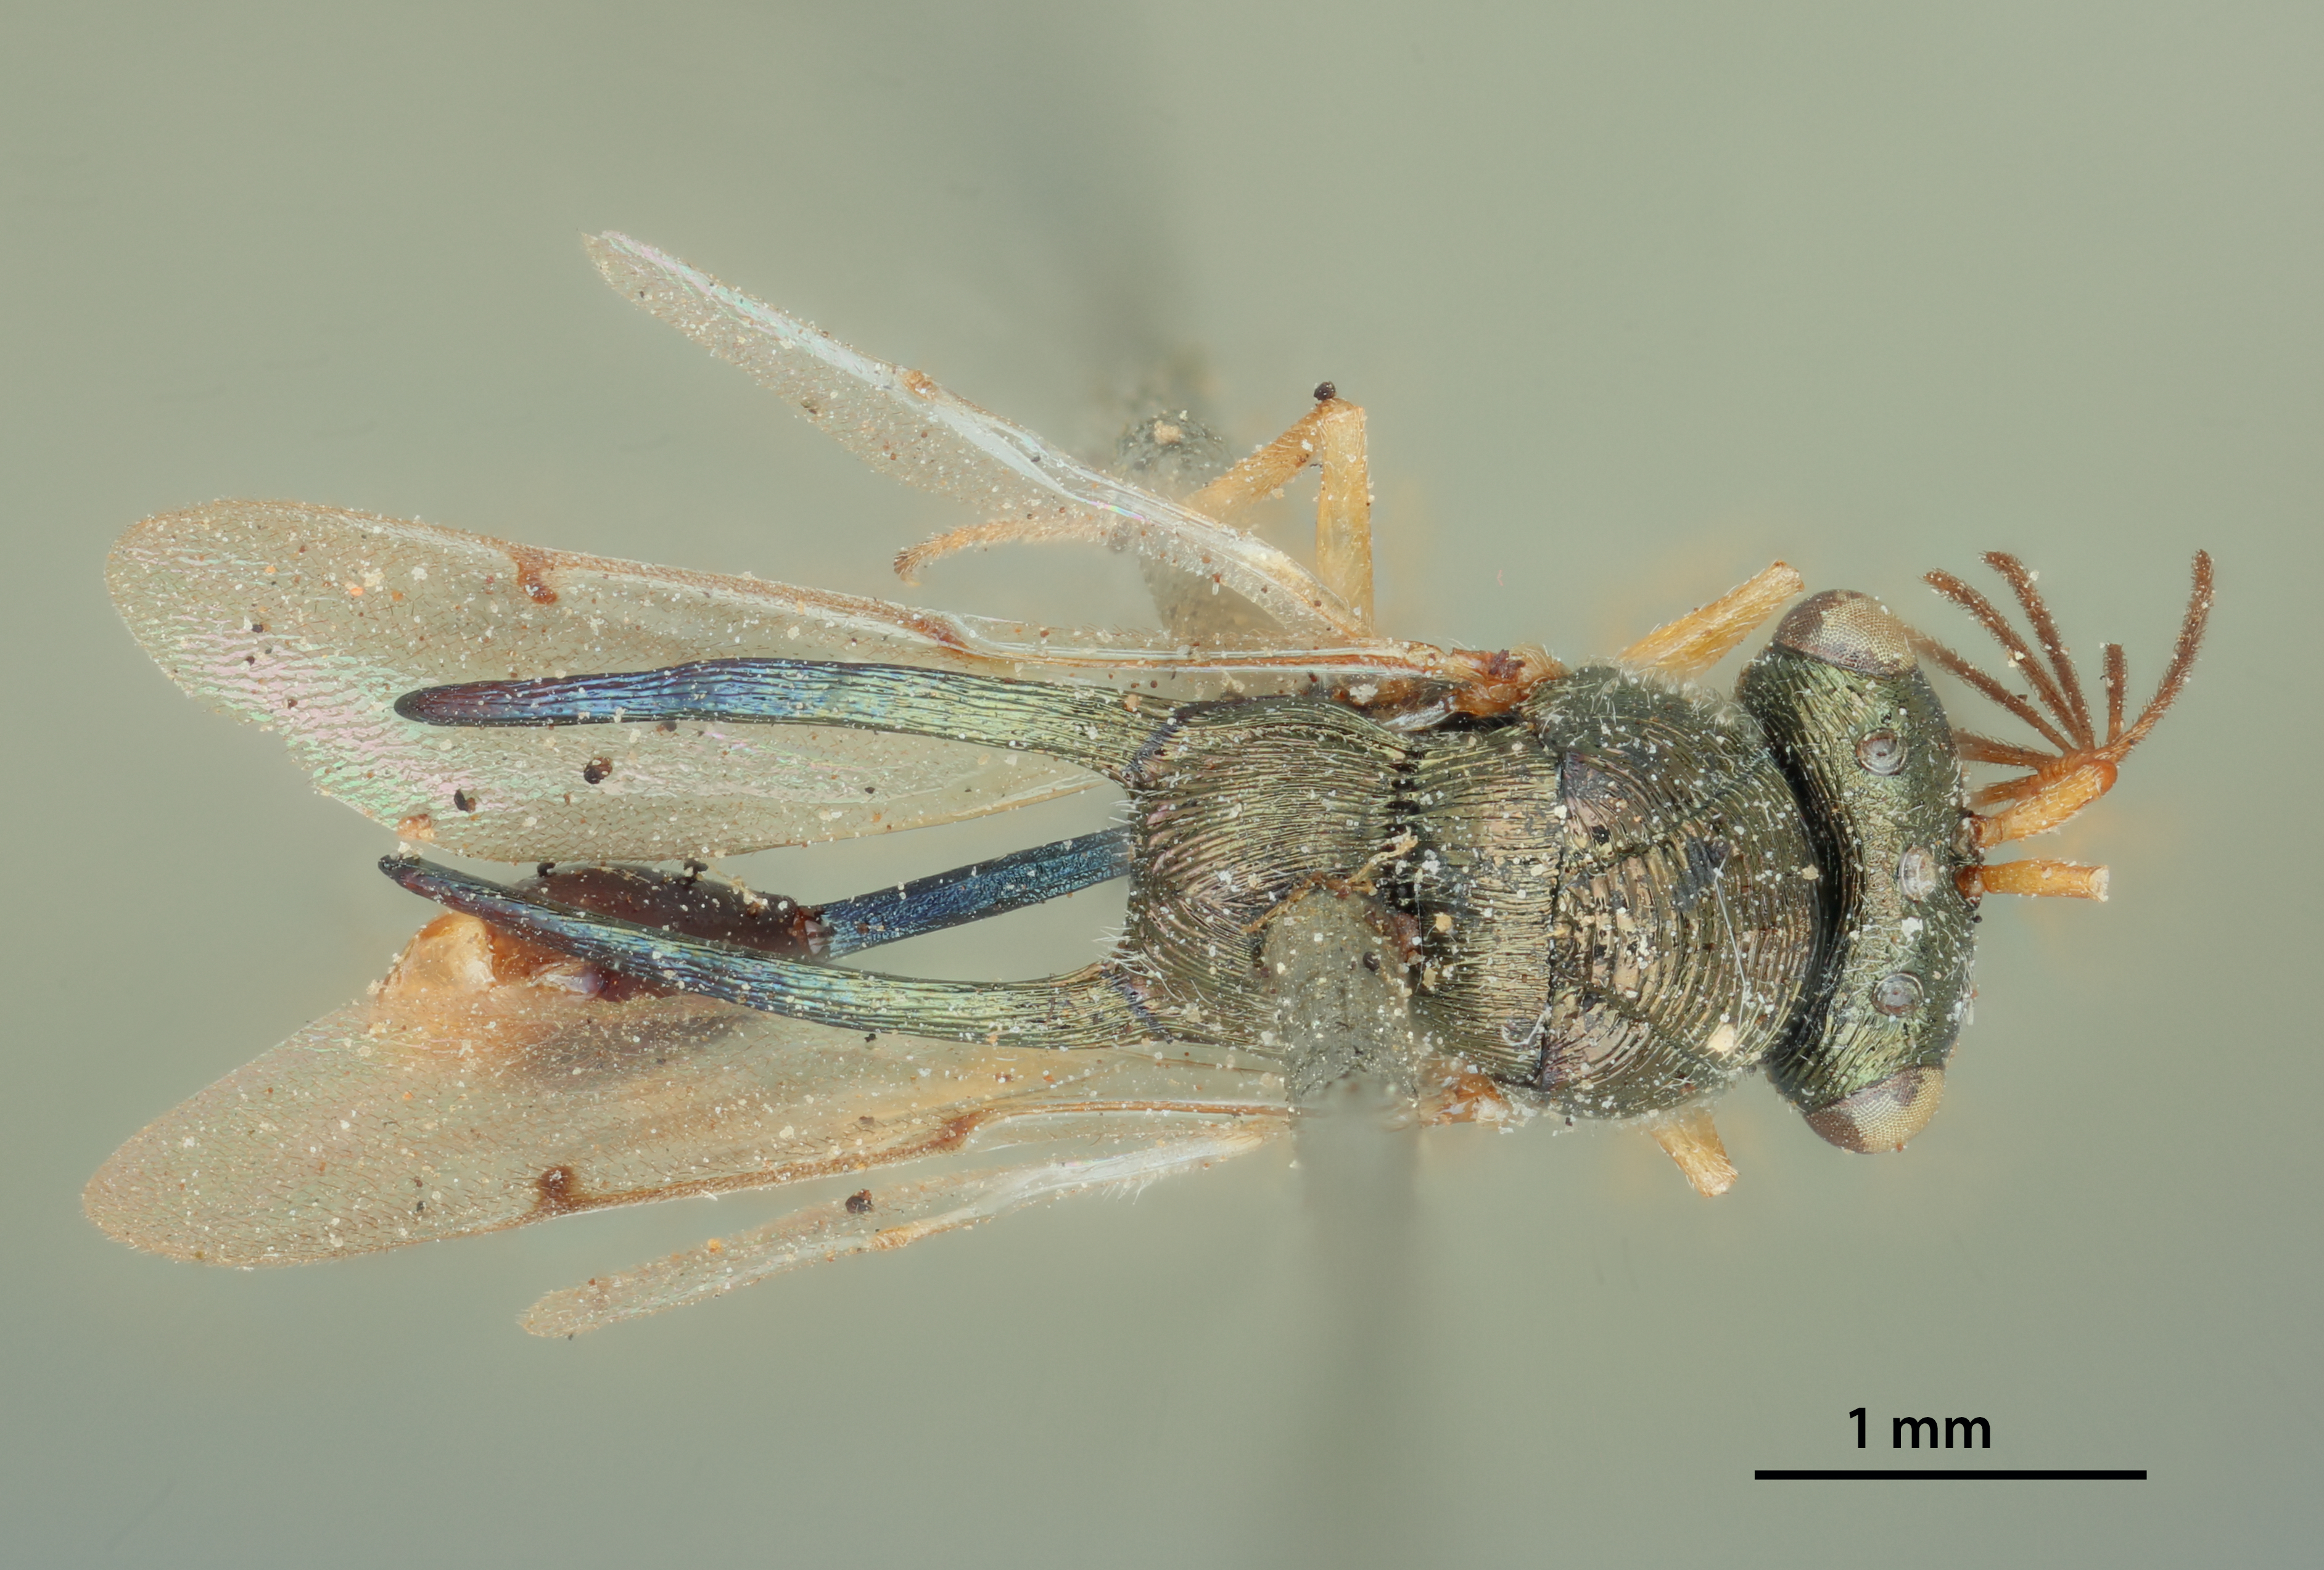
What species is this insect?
Kapala terminalis
